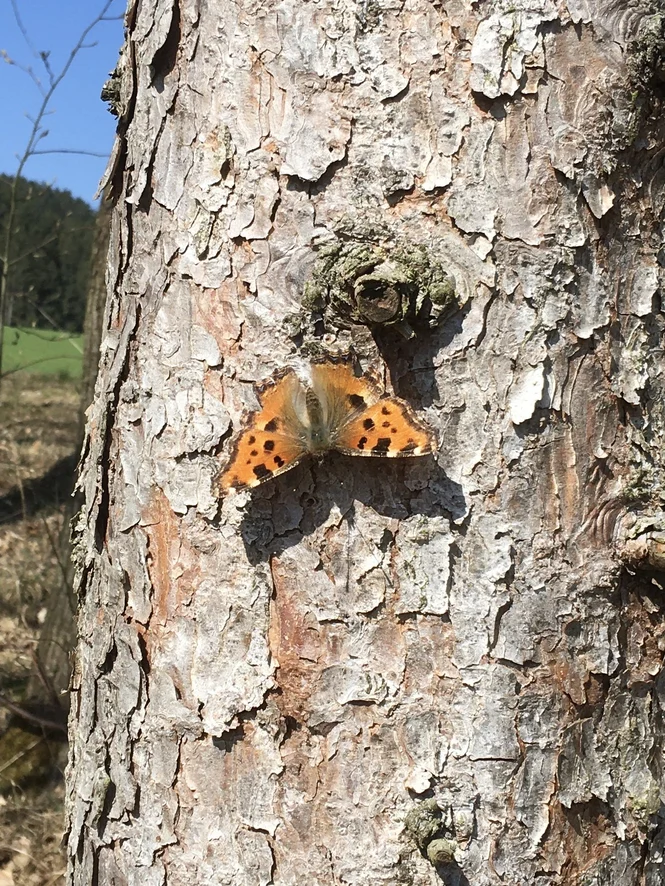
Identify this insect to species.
Nymphalis polychloros
